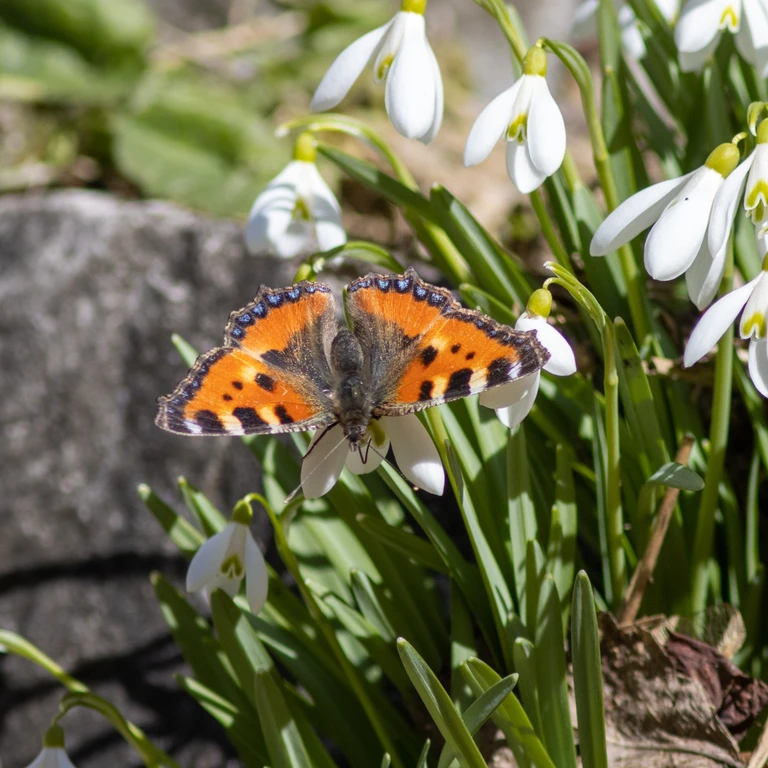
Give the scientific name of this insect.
Aglais urticae
